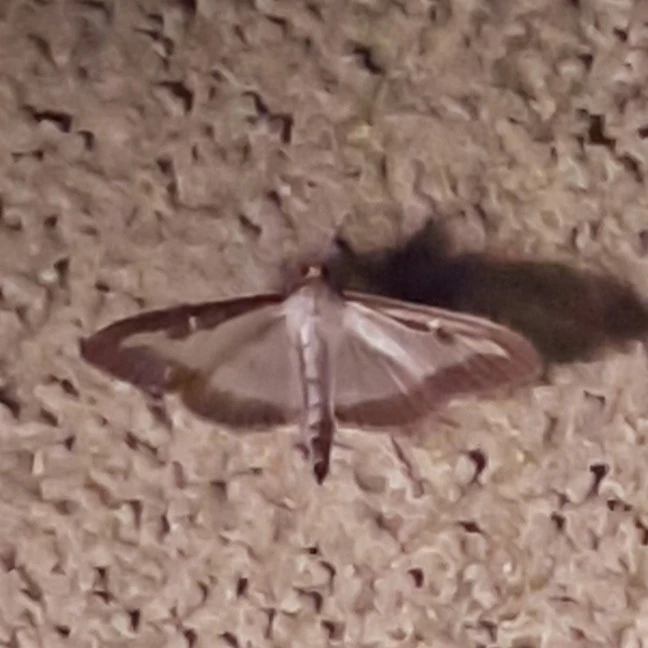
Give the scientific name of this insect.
Cydalima perspectalis
